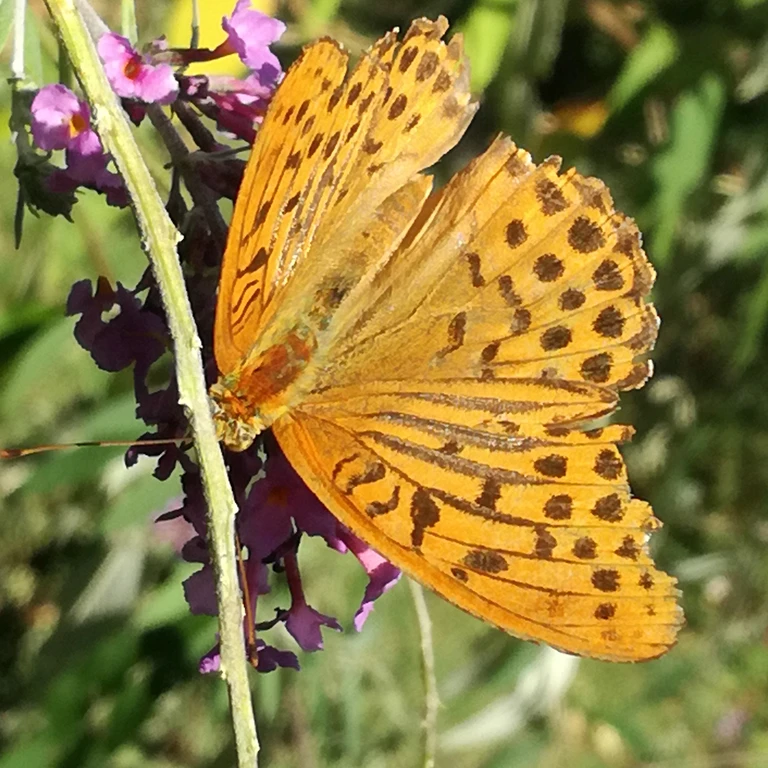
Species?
Argynnis paphia
